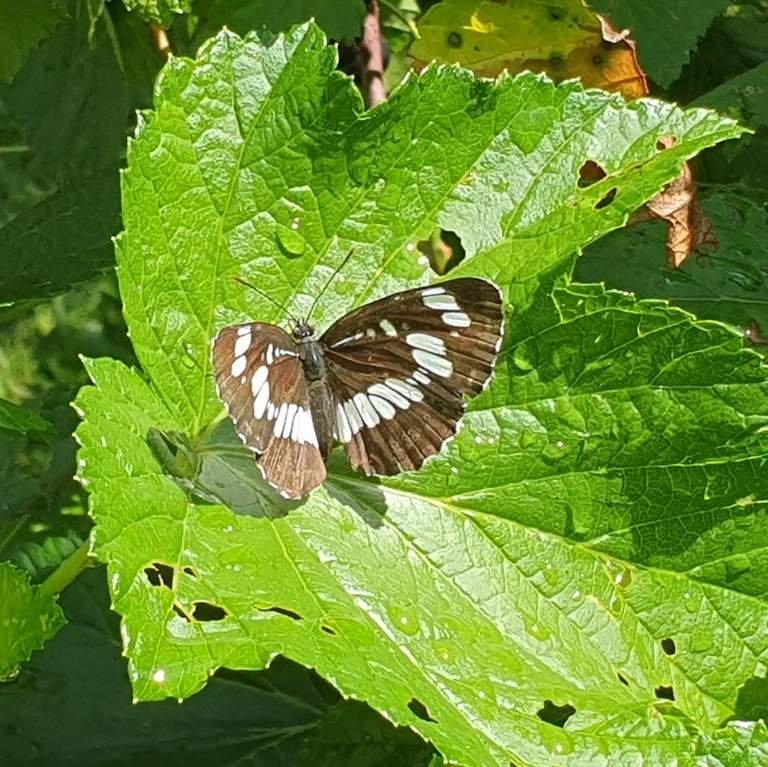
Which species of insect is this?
Neptis rivularis
